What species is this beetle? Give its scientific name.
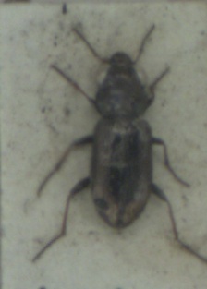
Notiophilus biguttatus
